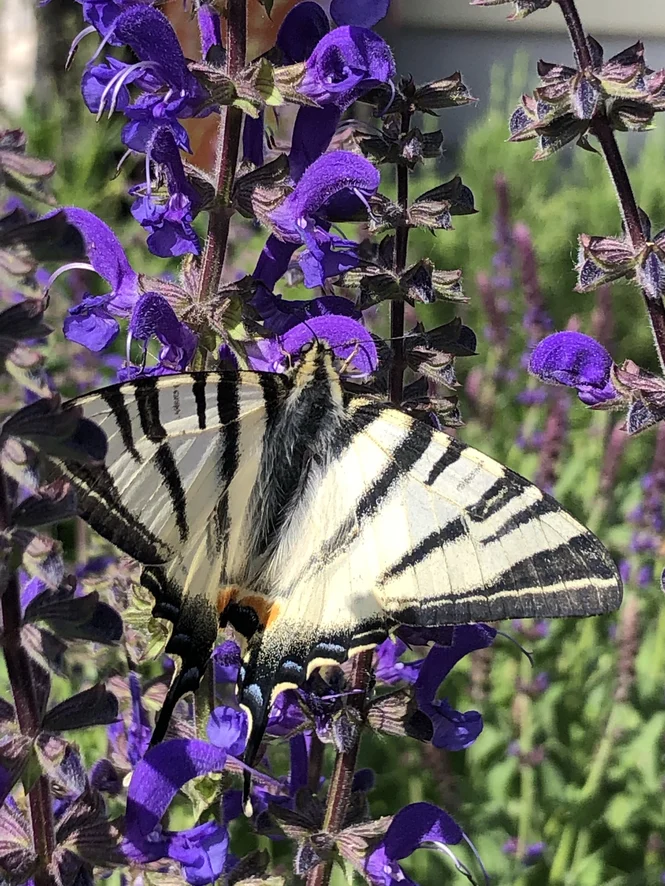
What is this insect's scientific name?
Iphiclides podalirius
